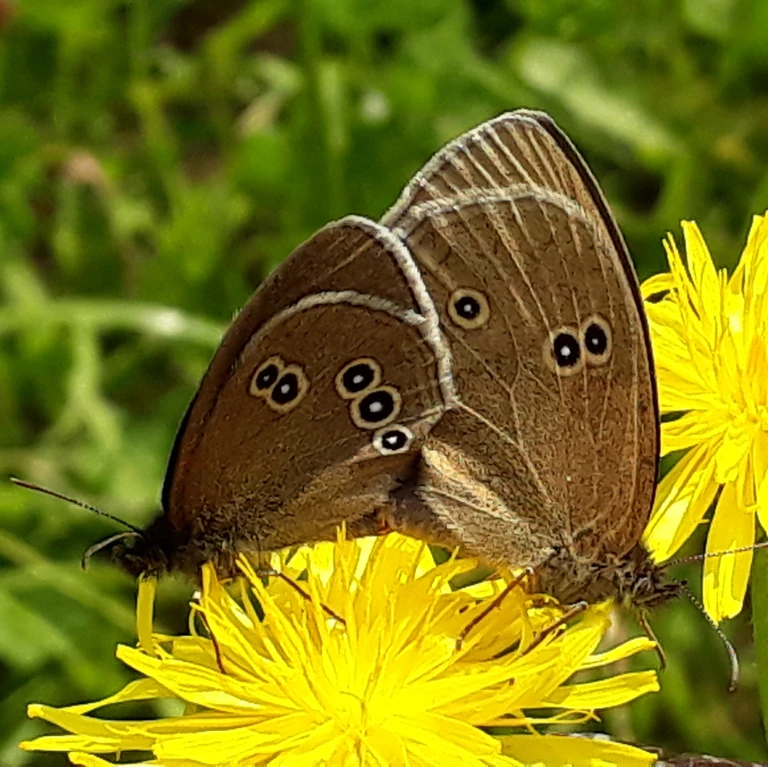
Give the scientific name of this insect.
Aphantopus hyperantus
